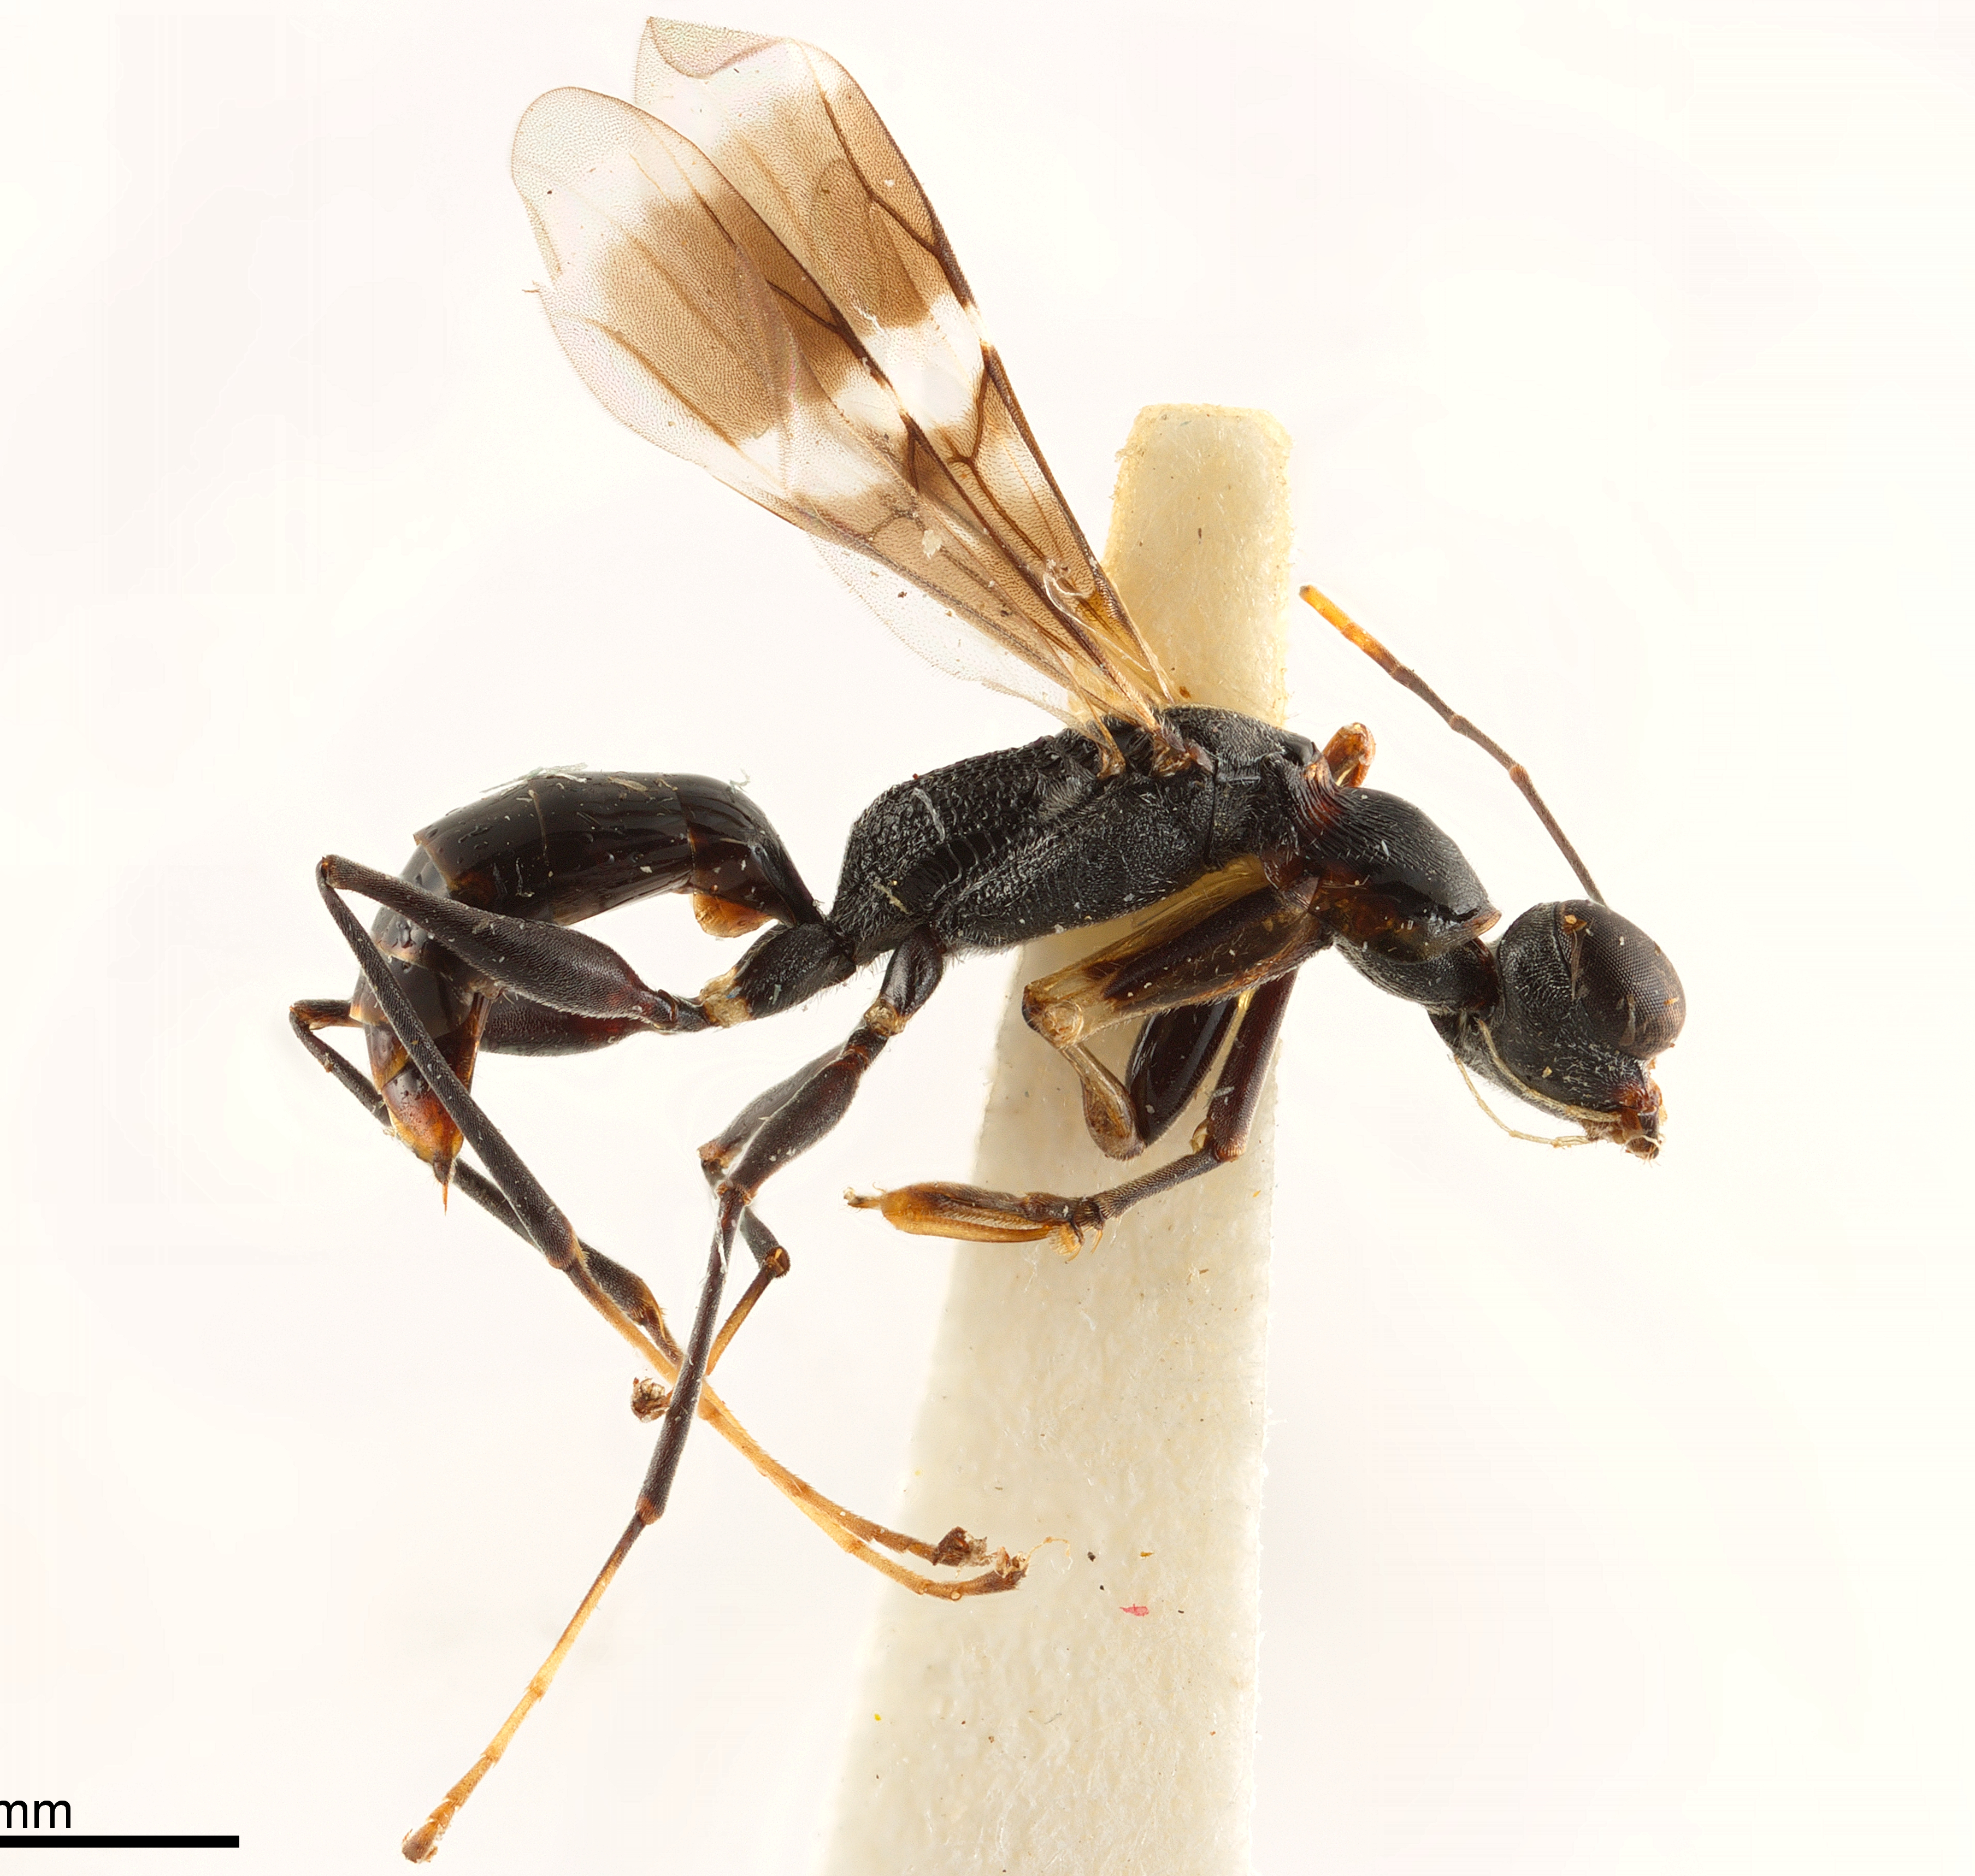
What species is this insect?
Dryinus stantoni
